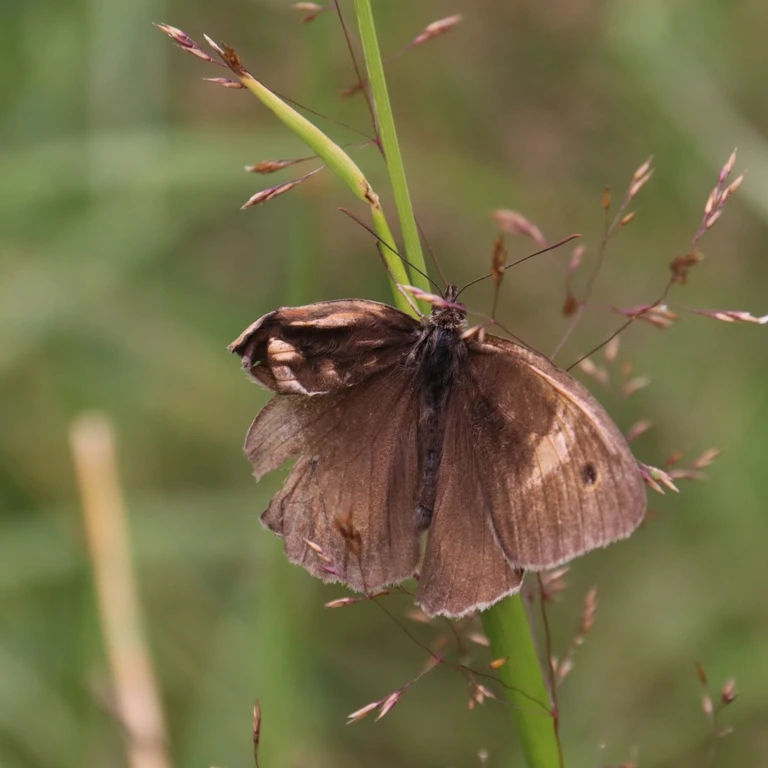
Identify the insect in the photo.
Maniola jurtina
